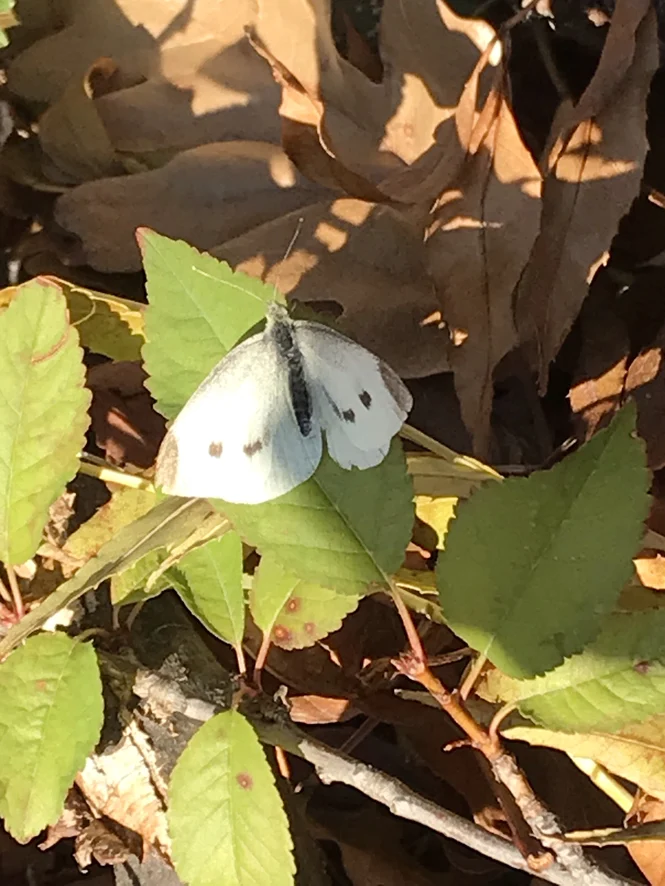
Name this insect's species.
Pieris rapae
